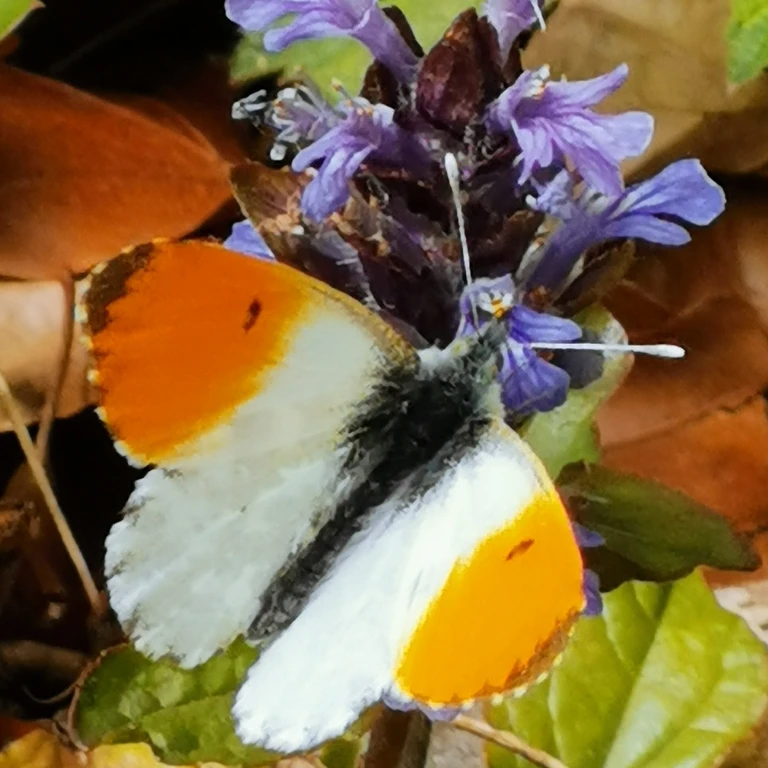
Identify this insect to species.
Anthocharis cardamines
